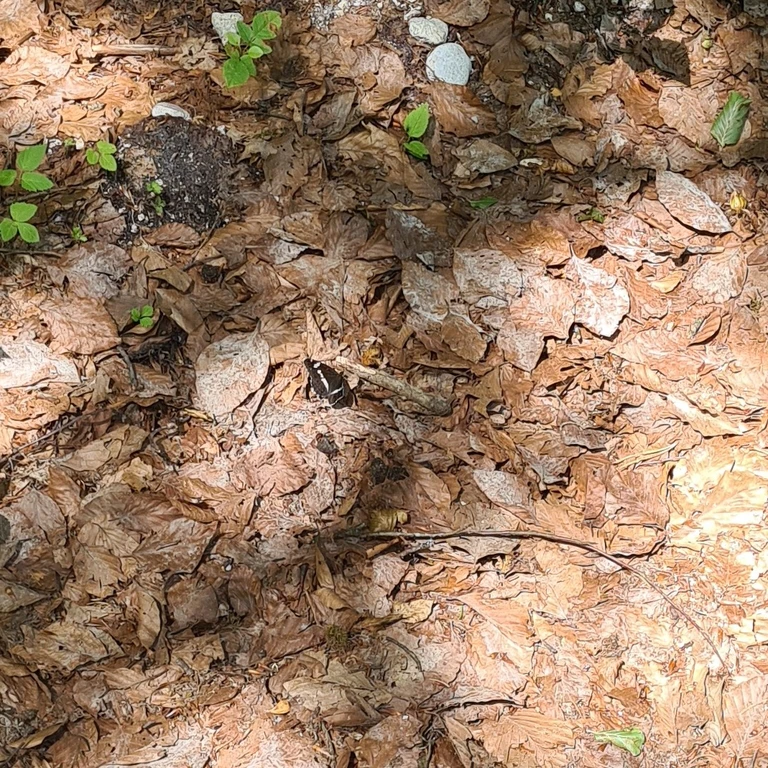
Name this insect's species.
Limenitis camilla (also Ladoga camilla)
